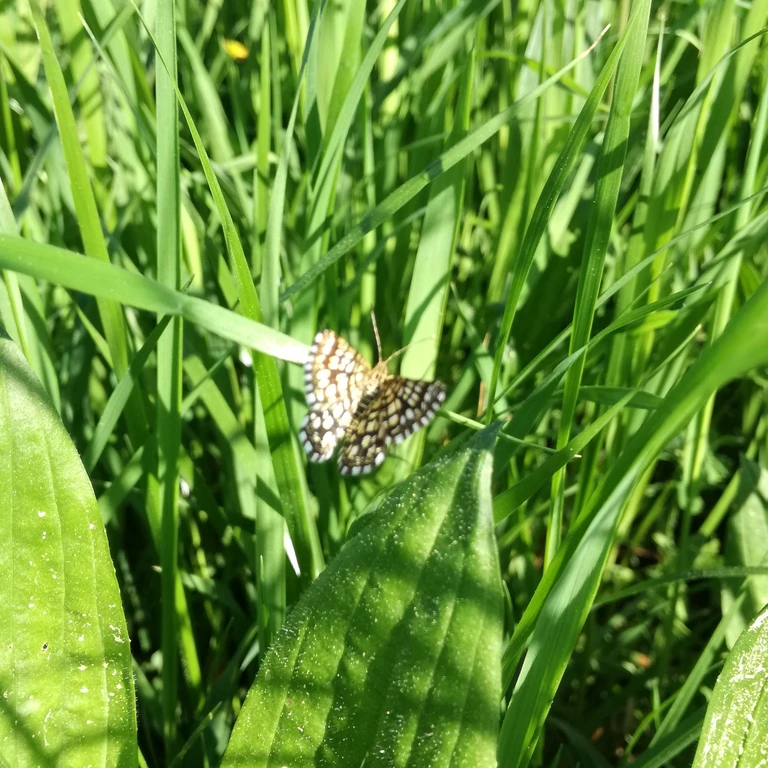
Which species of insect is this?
Chiasmia clathrata
